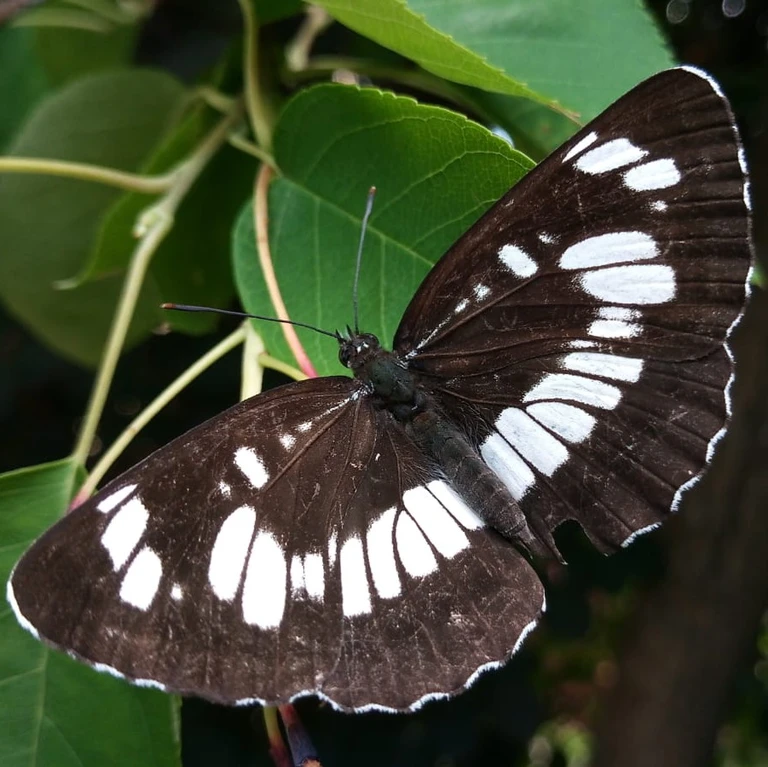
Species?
Neptis rivularis
